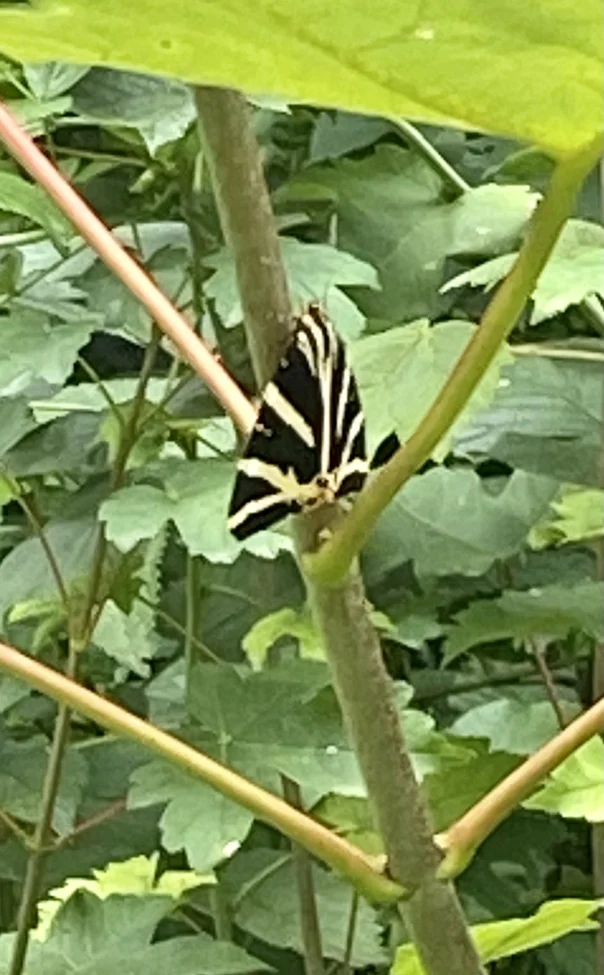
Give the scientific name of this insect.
Euplagia quadripunctaria
